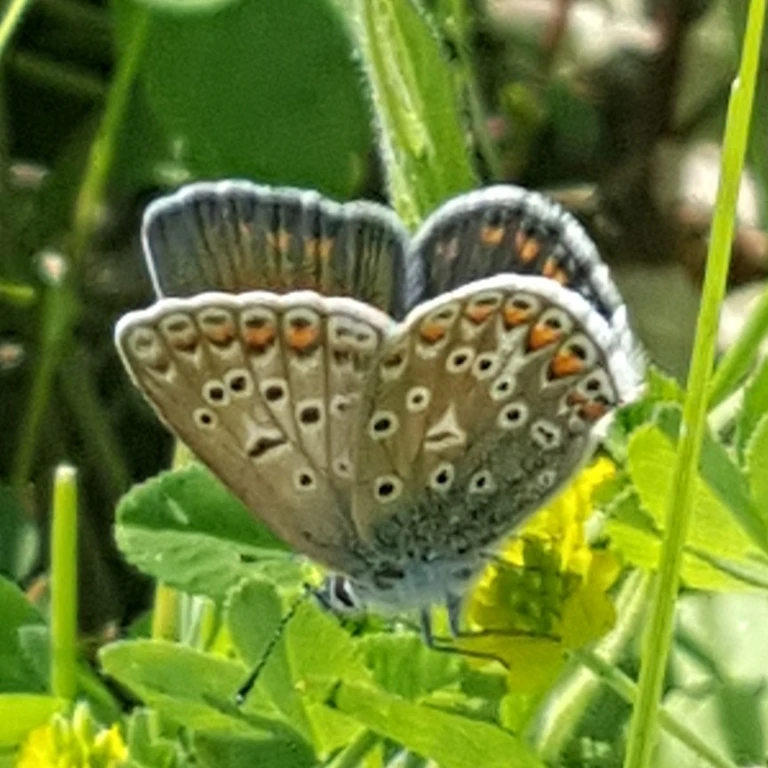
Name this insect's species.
Polyommatus icarus
